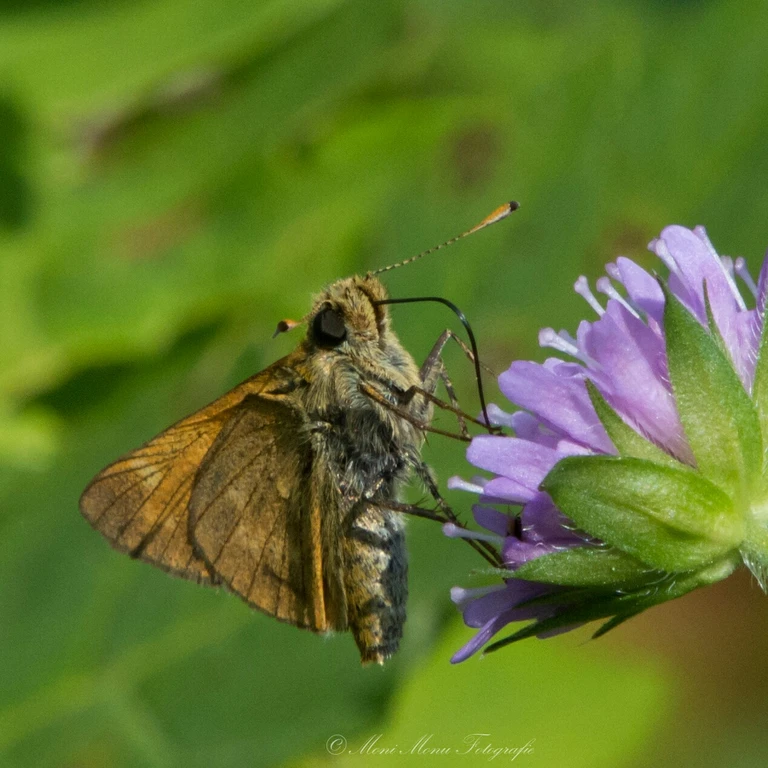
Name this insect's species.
Ochlodes sylvanus (also Ochlodes venata)
